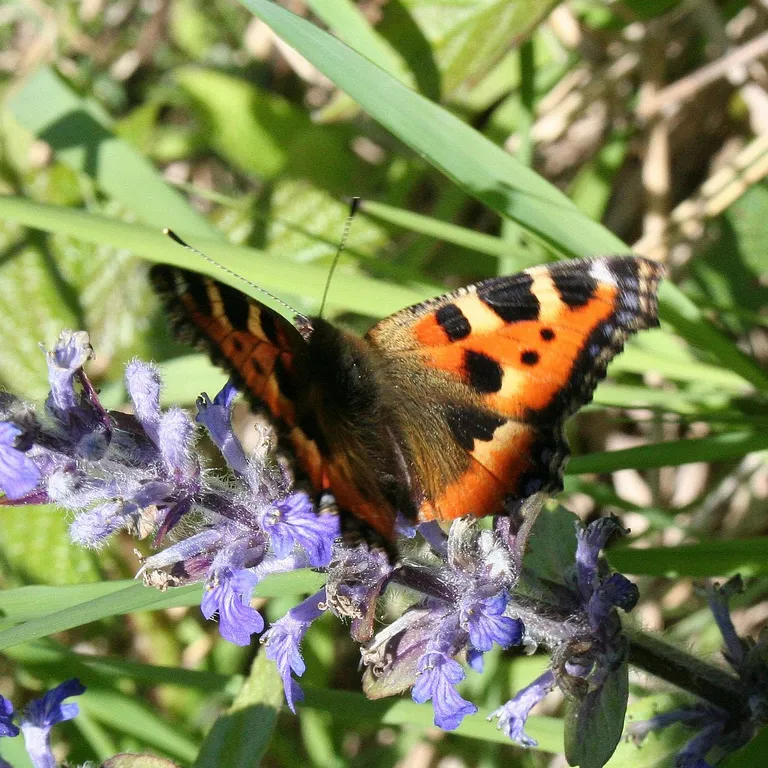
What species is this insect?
Aglais urticae
